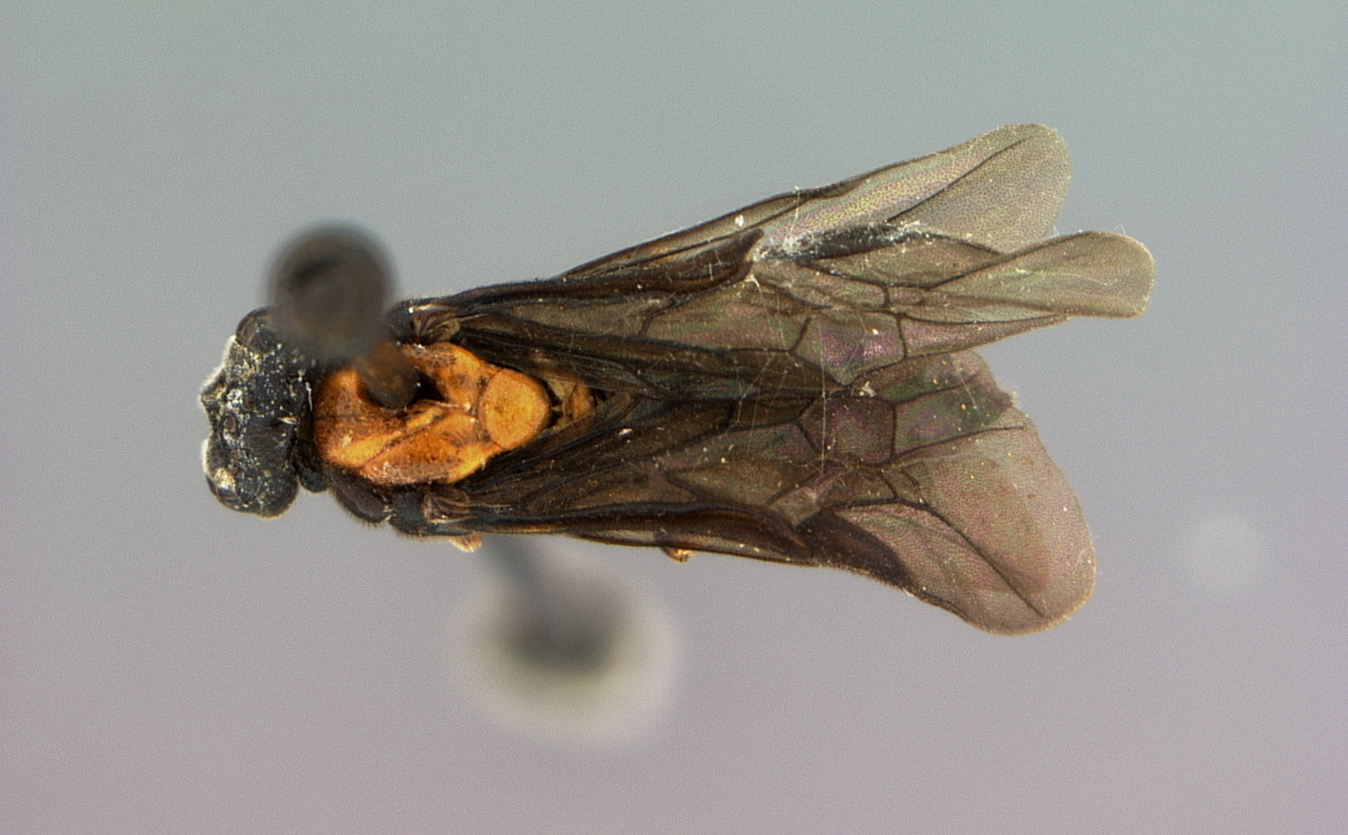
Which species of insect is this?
Sphacophilus jucunus
